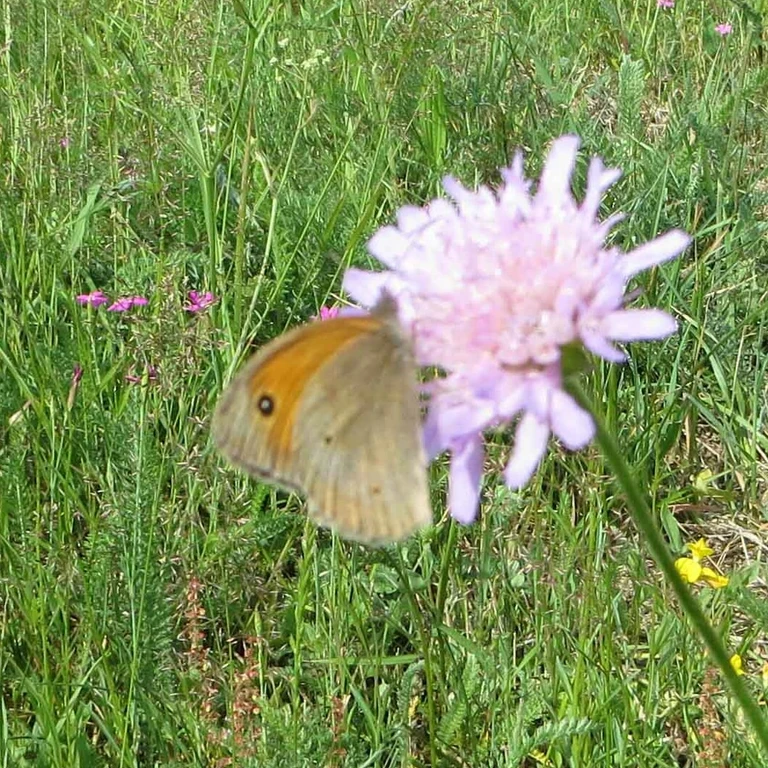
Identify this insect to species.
Maniola jurtina
